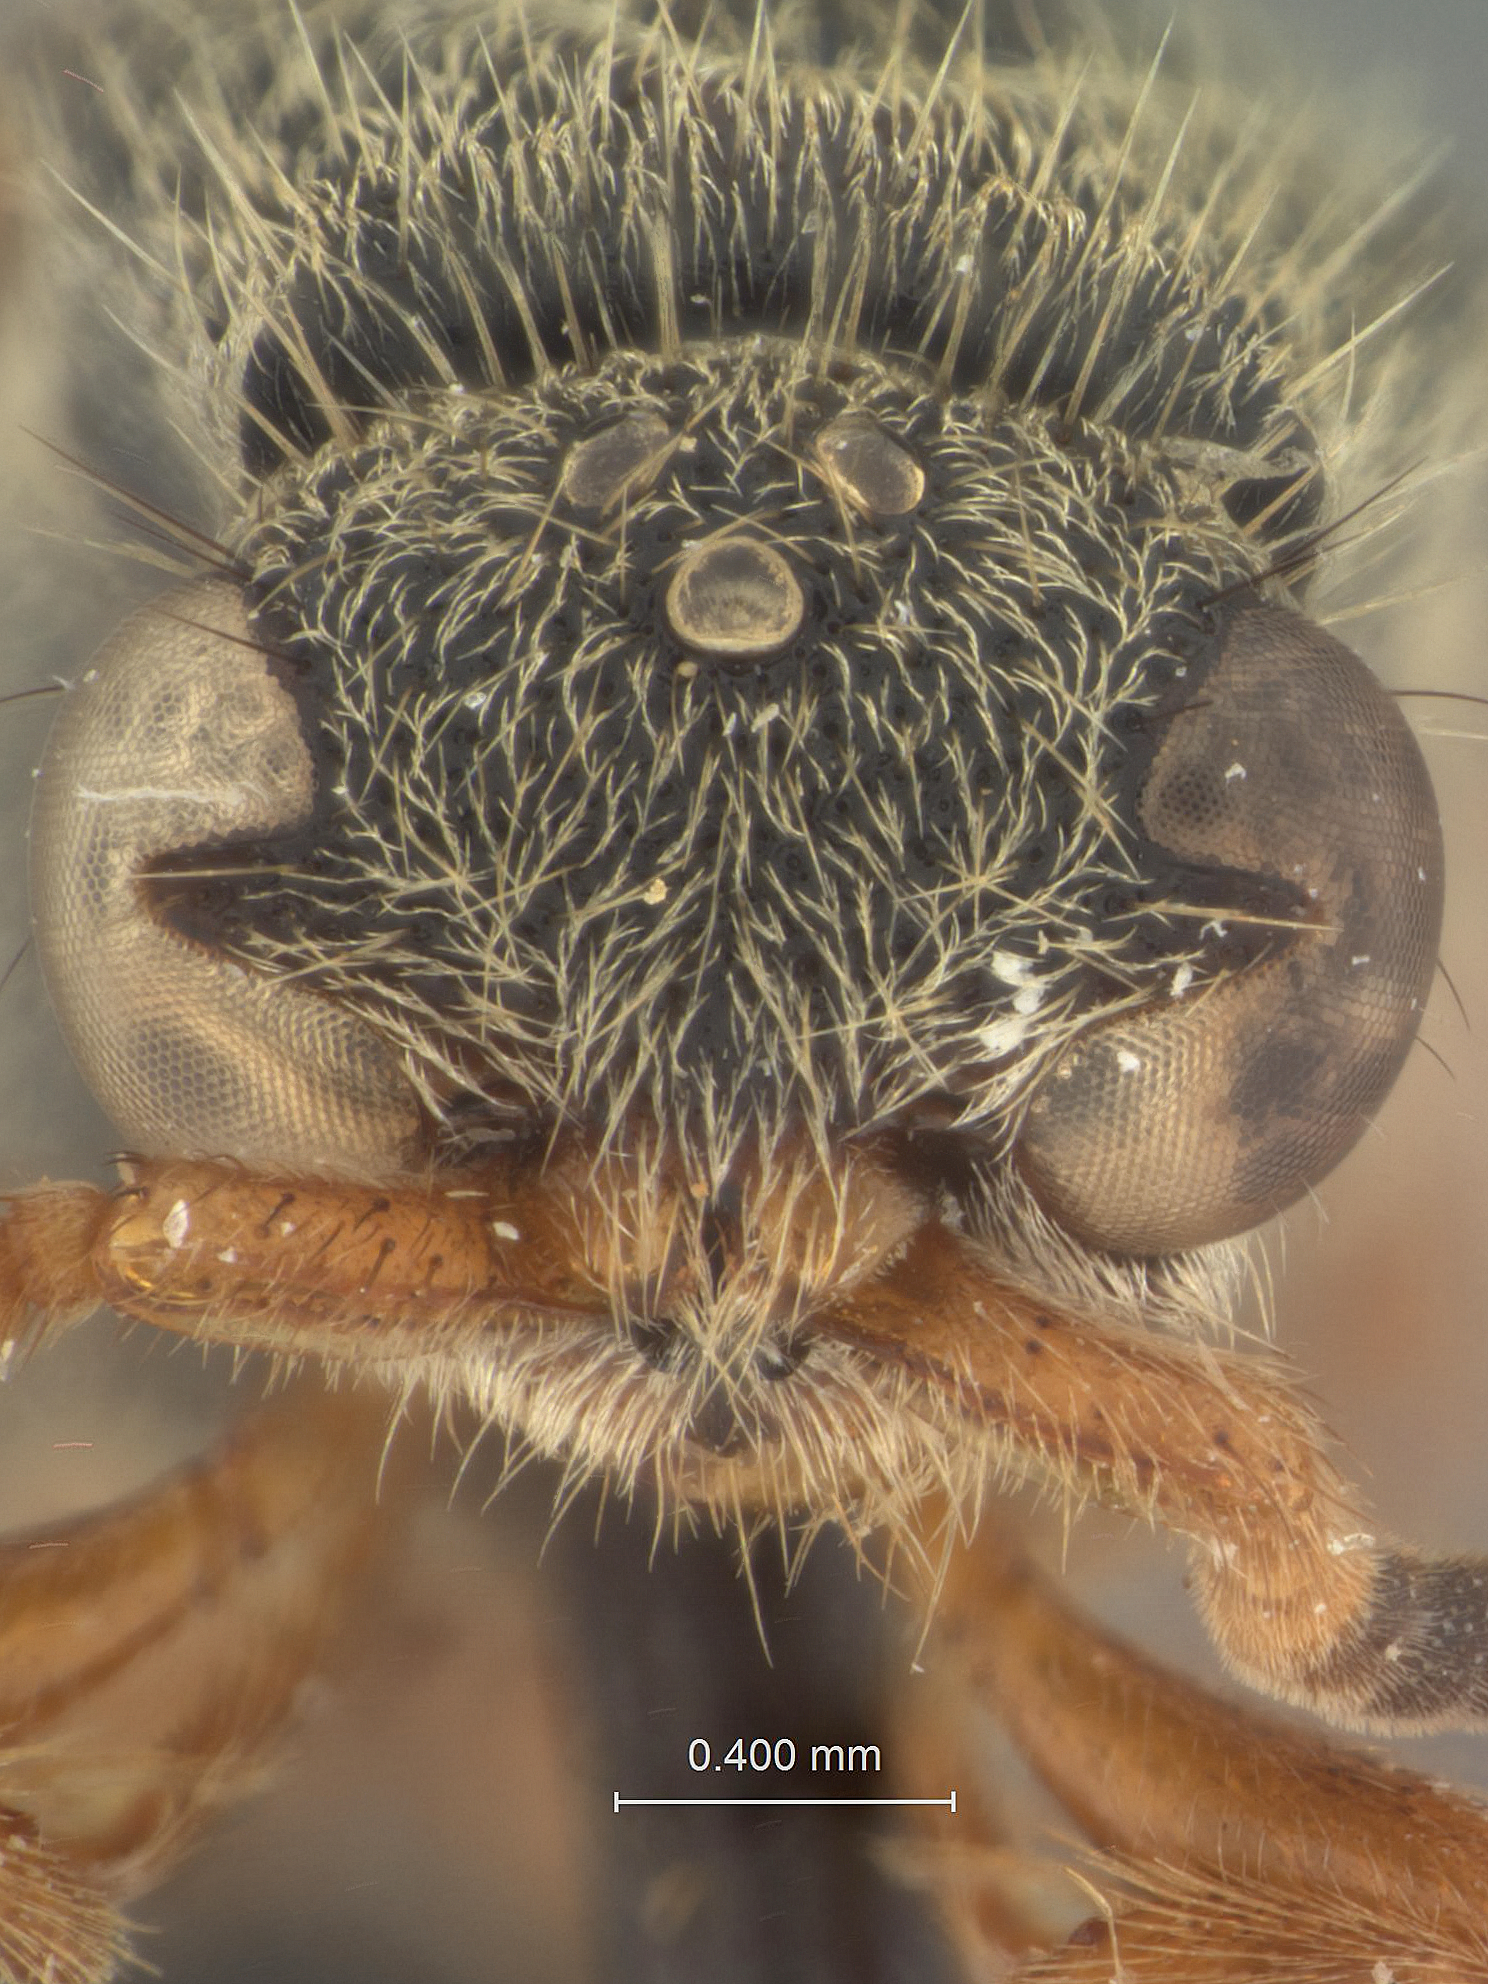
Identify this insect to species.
Ephuta carinata
